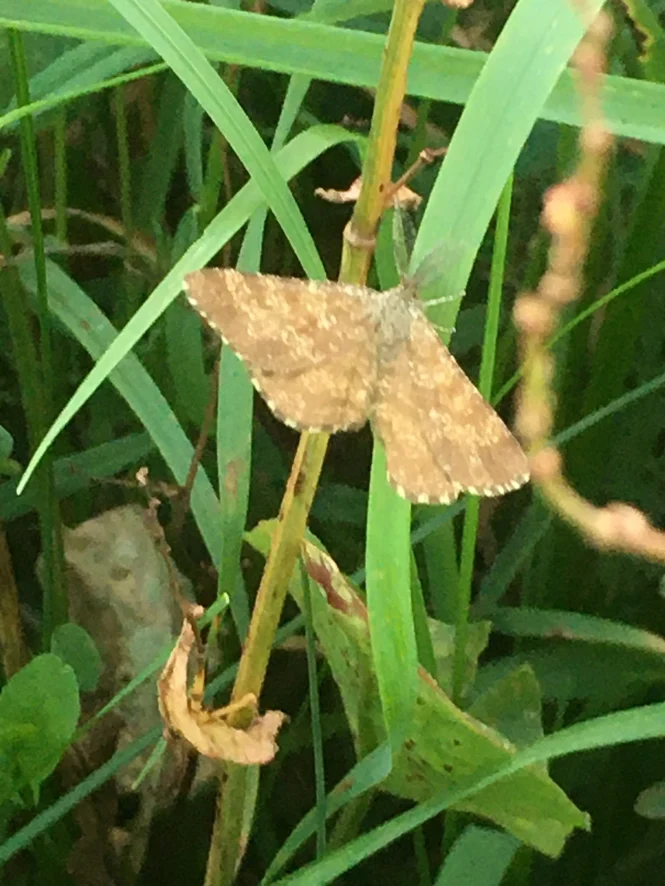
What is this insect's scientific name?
Ematurga atomaria
